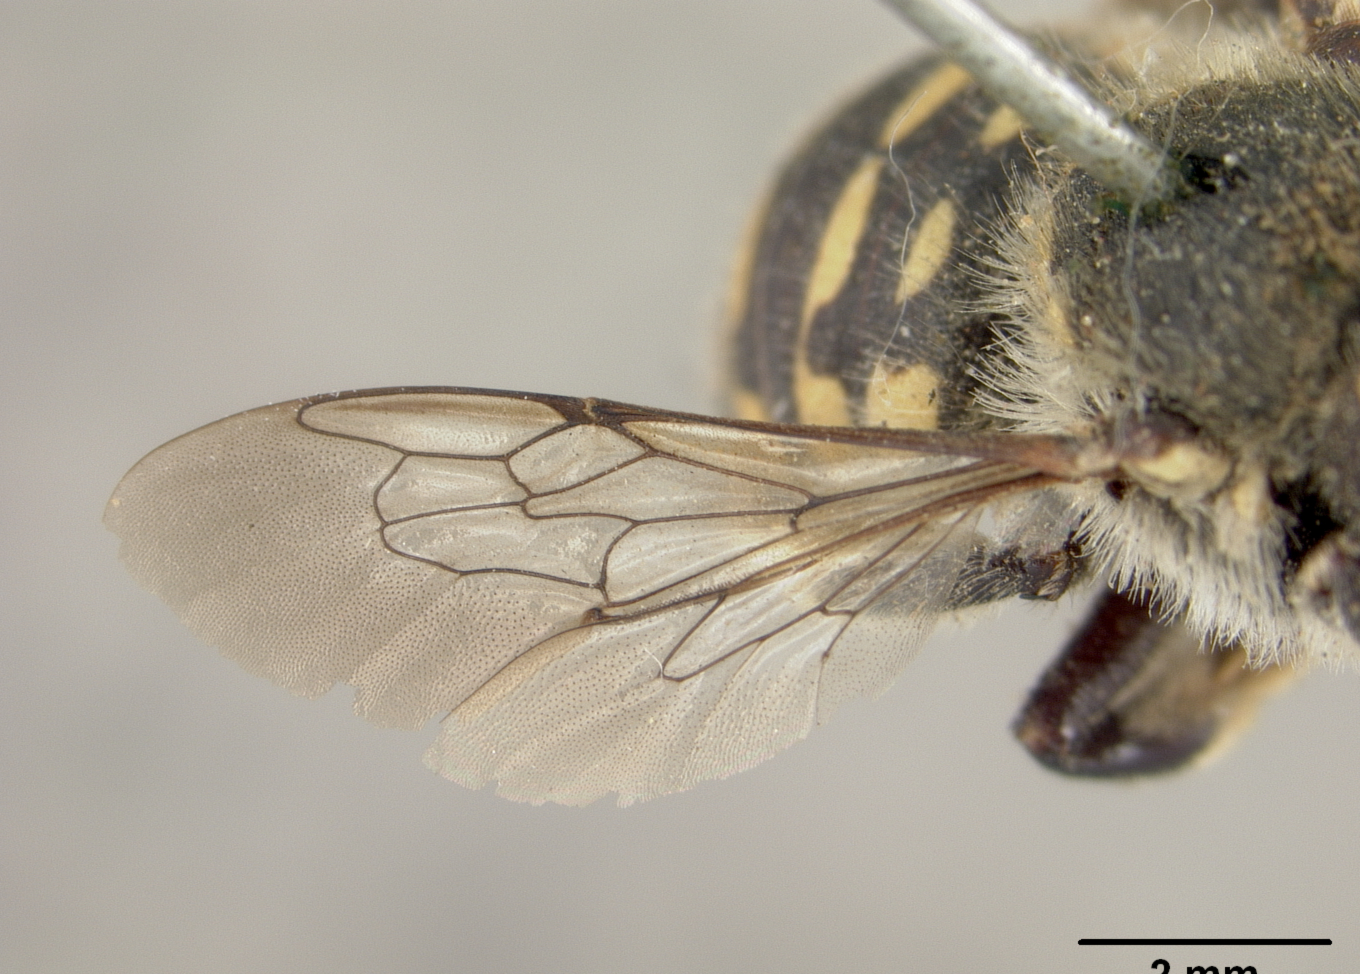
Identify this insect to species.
Anthidium longispinum
